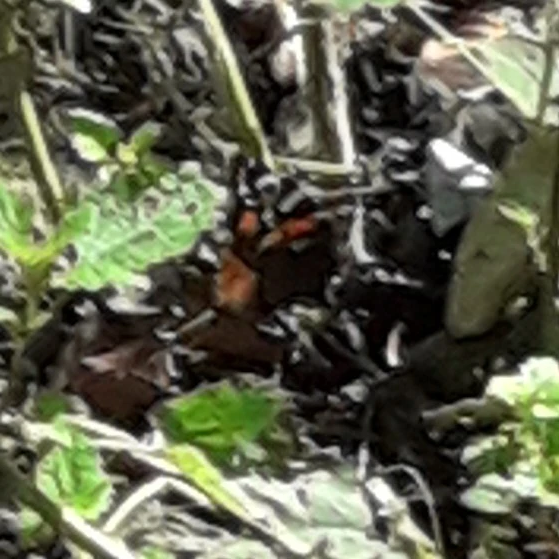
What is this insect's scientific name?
Vanessa atalanta
